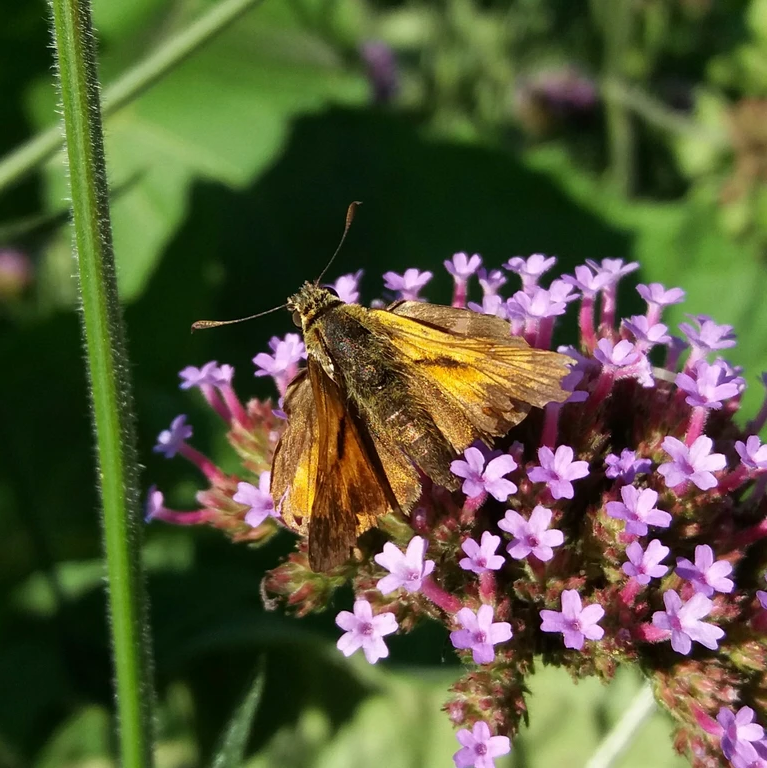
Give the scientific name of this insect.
Ochlodes sylvanus (also Ochlodes venata)
